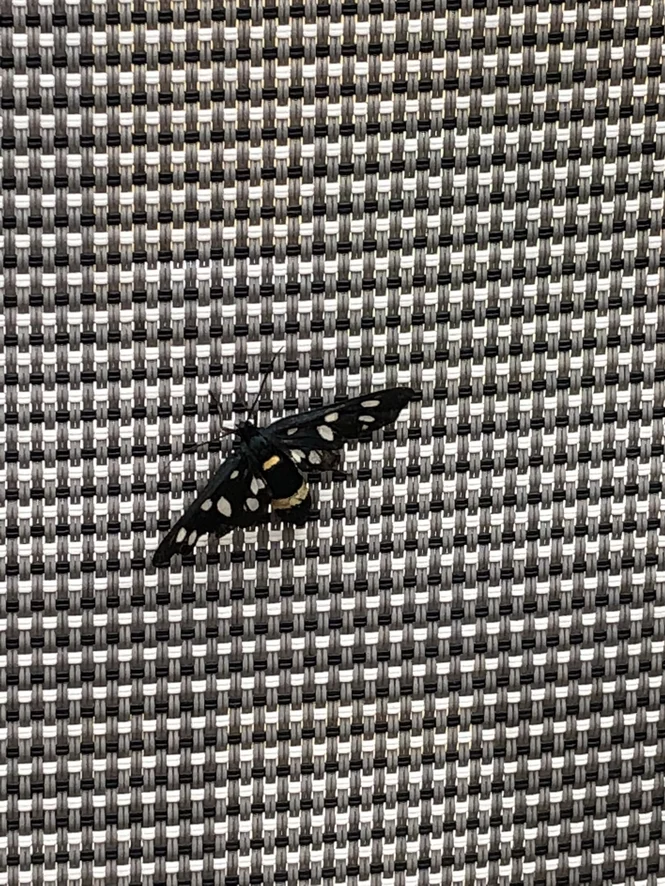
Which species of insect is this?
Amata phegea
